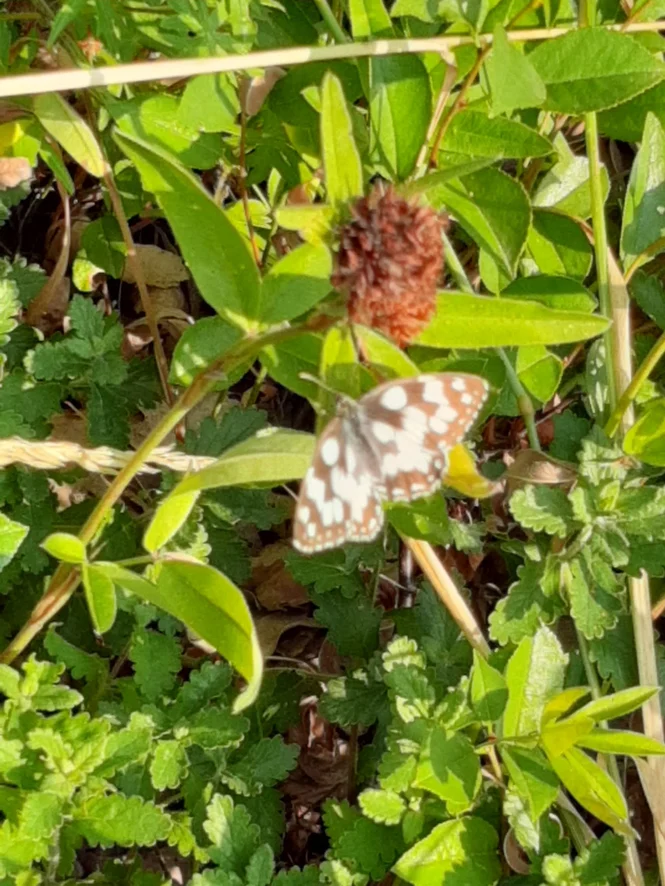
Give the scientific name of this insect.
Melanargia galathea
